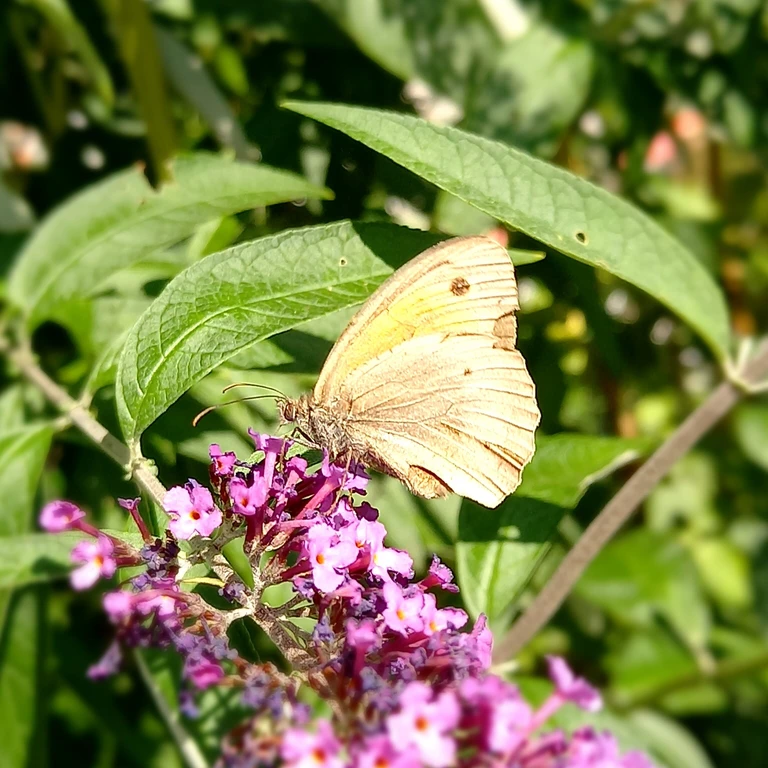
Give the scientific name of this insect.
Maniola jurtina
